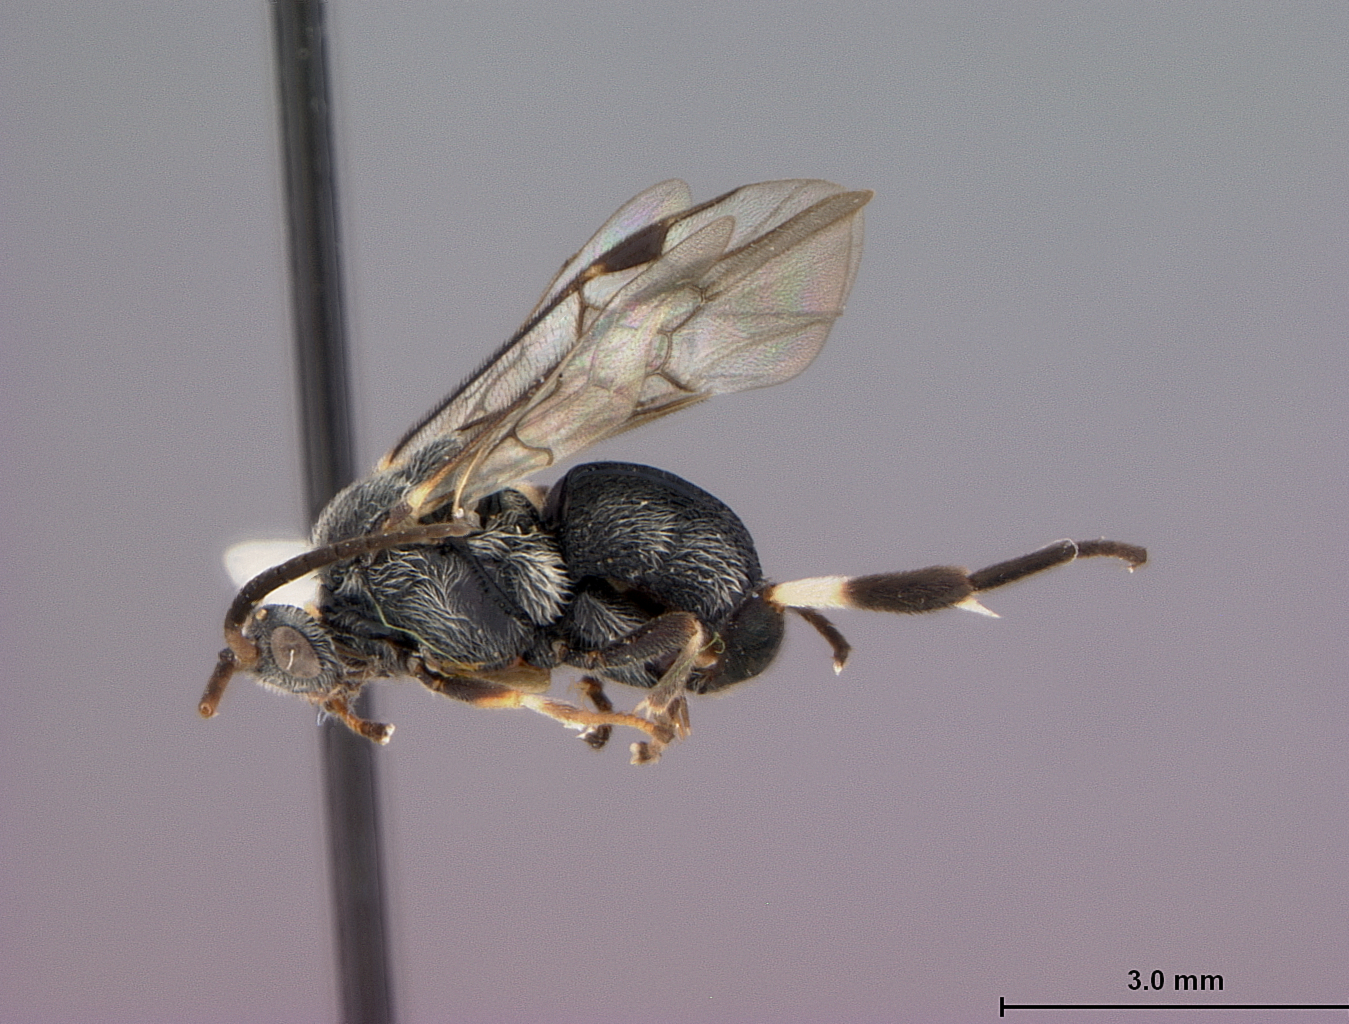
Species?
Fornicia pilosa
